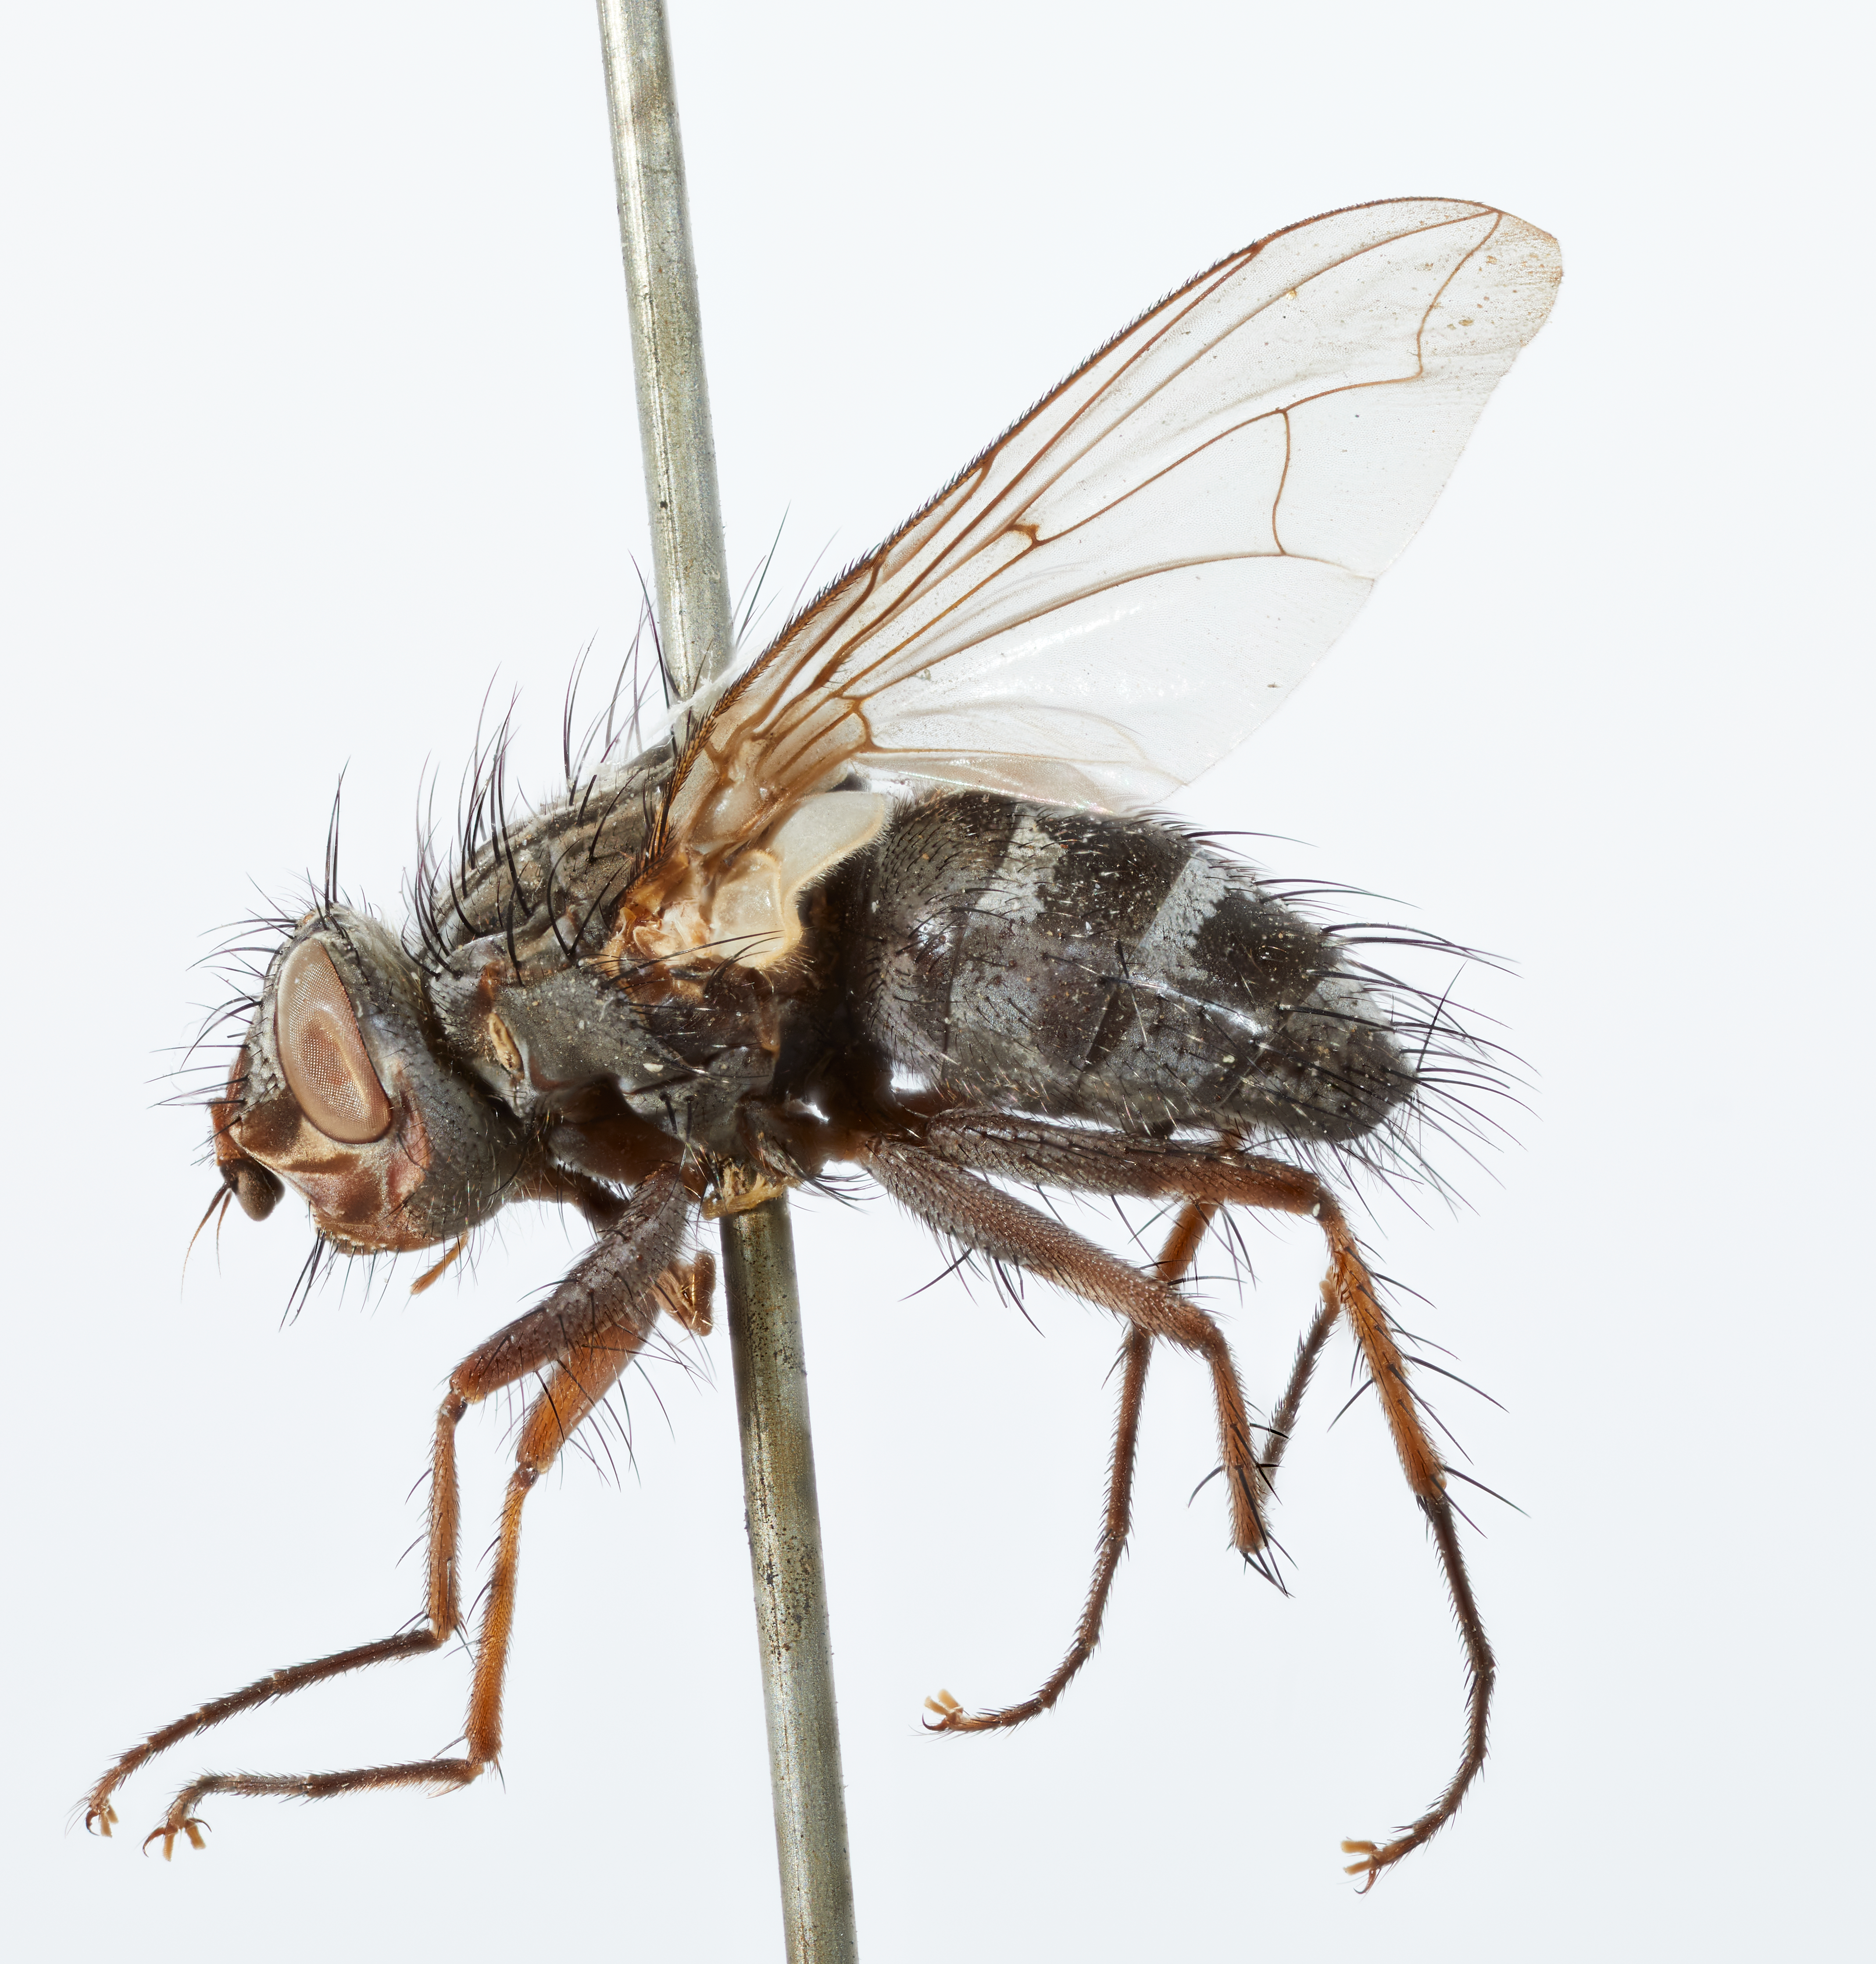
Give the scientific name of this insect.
Mesembriophyto magellana
